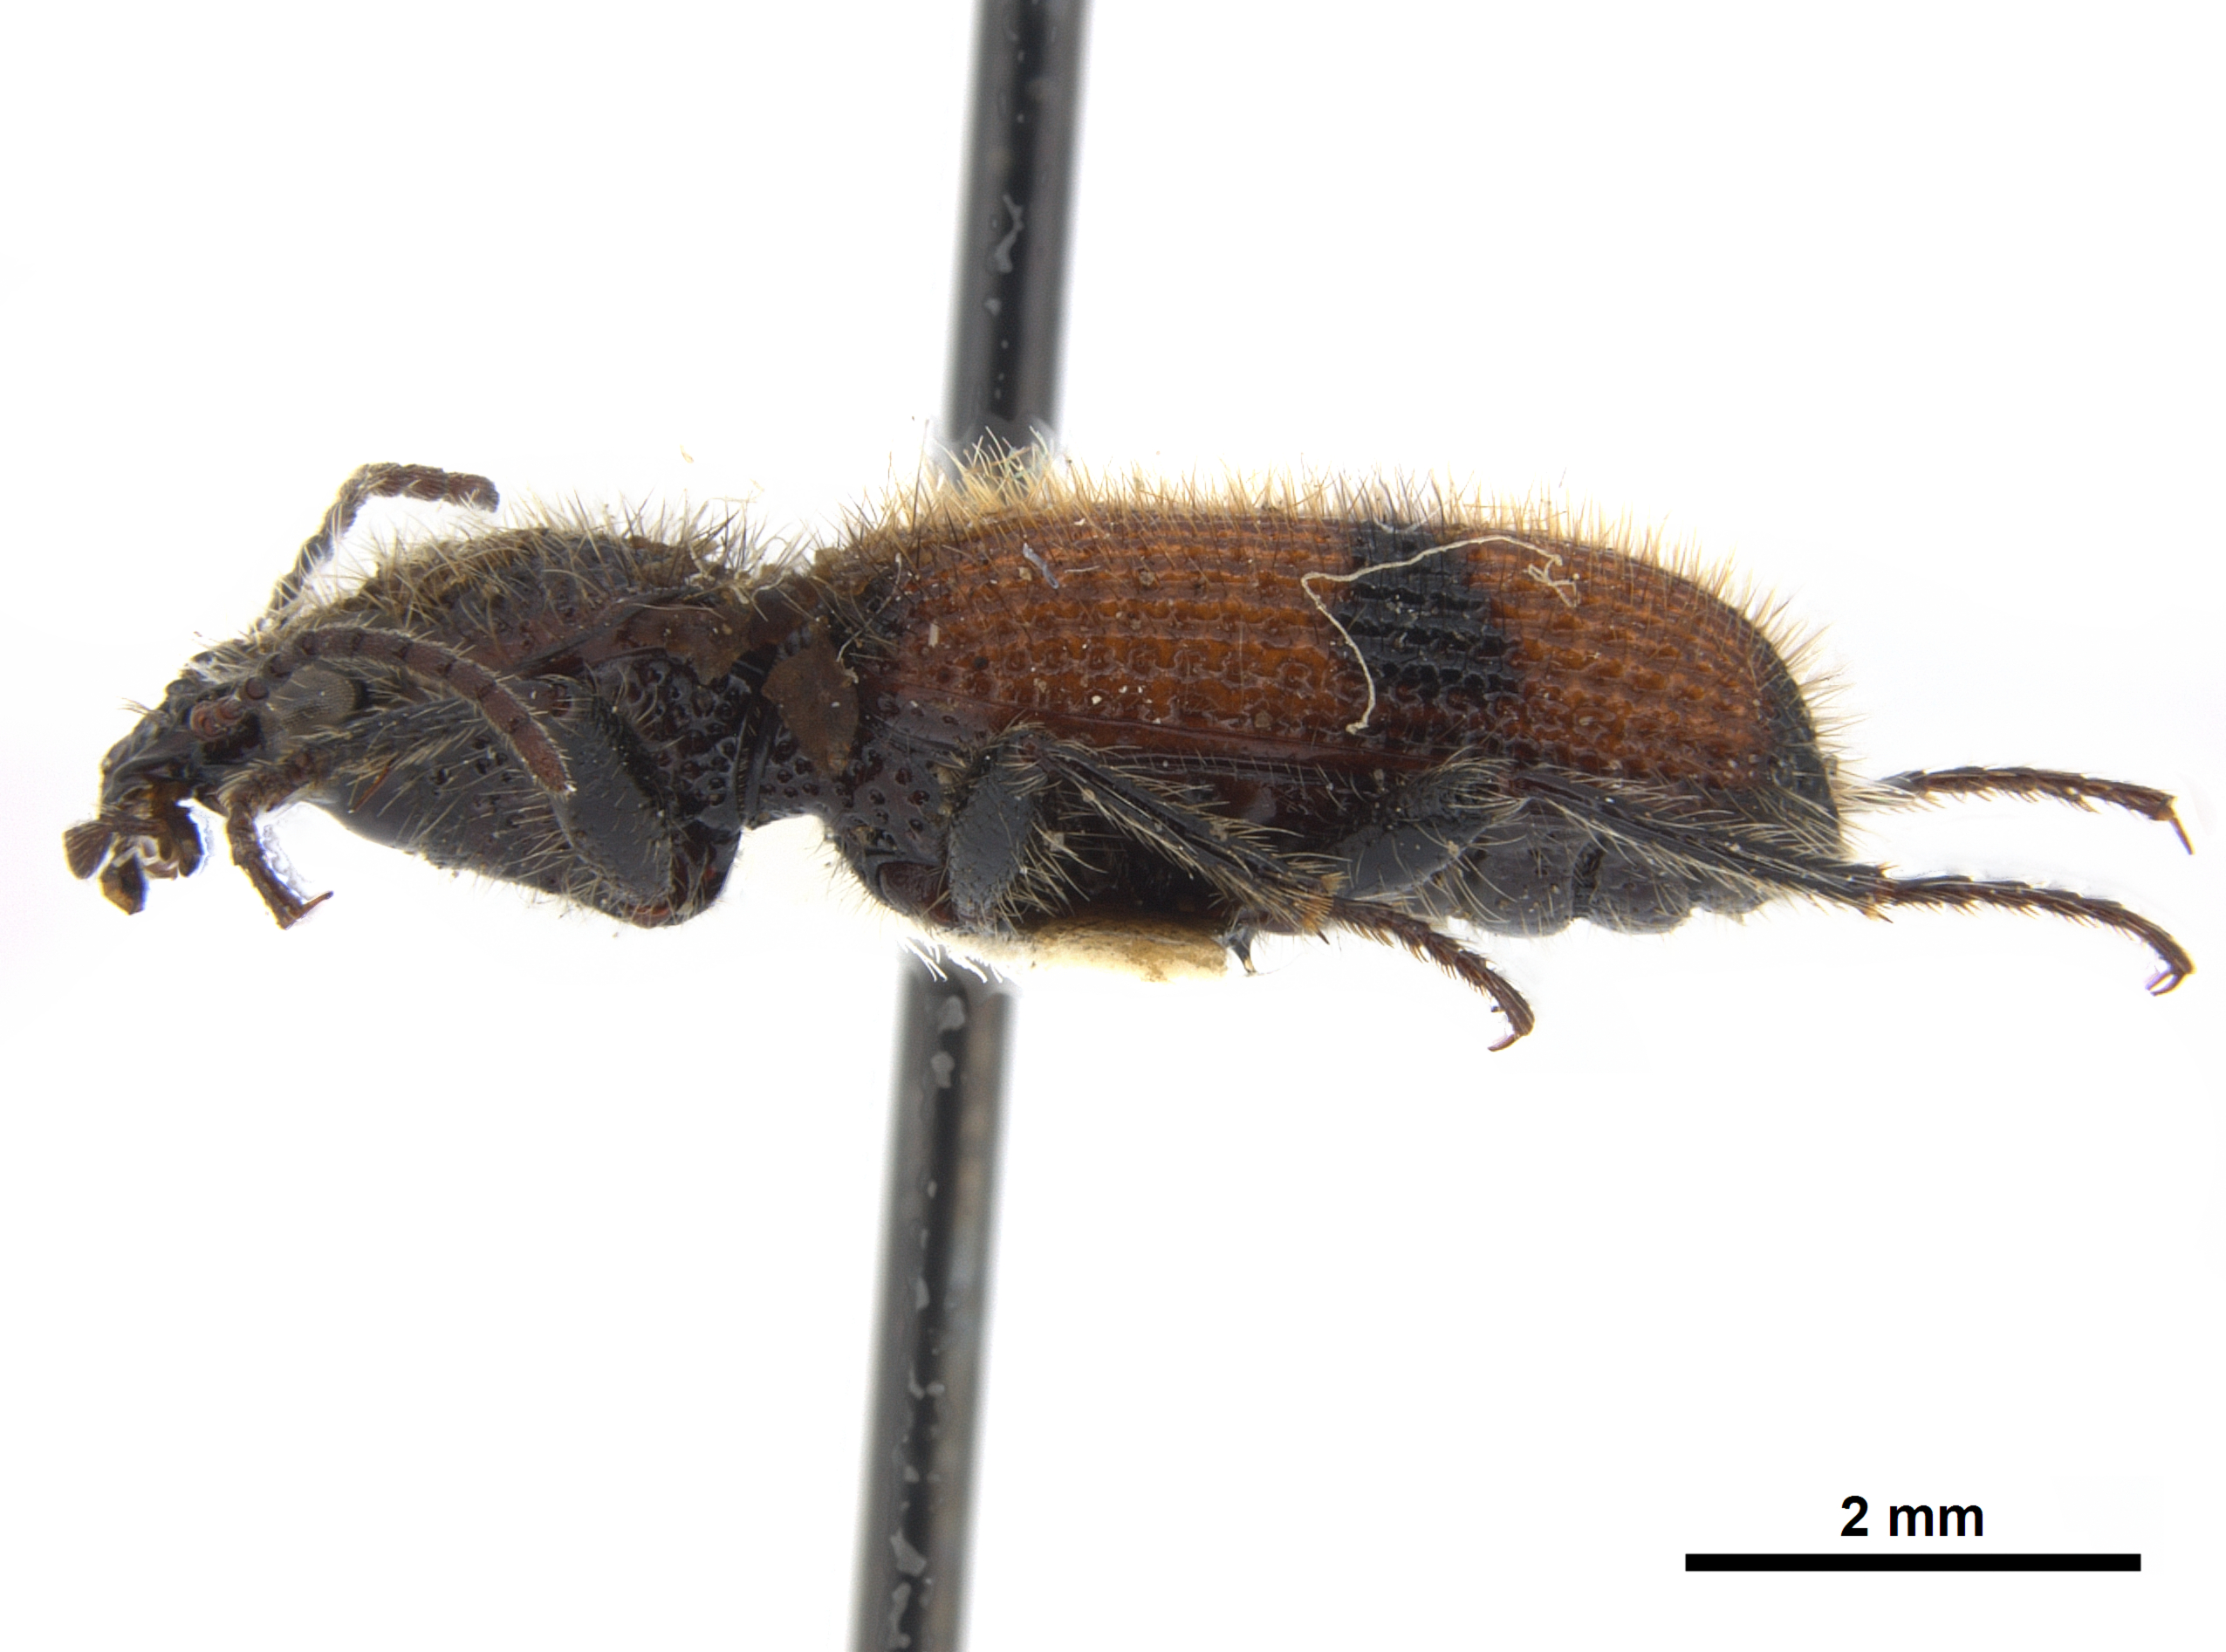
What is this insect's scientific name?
Micrixys distincta
